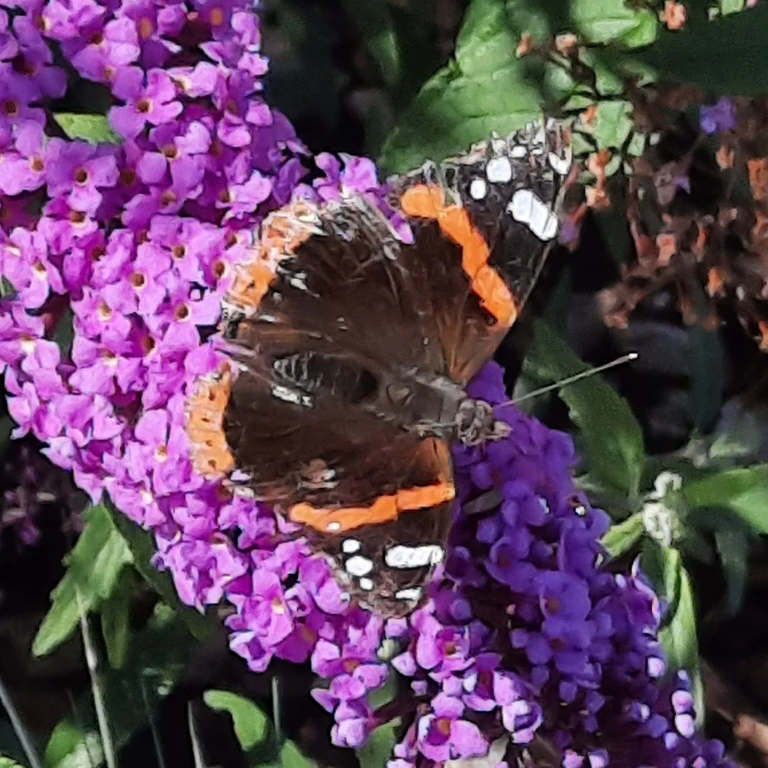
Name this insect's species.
Vanessa atalanta
